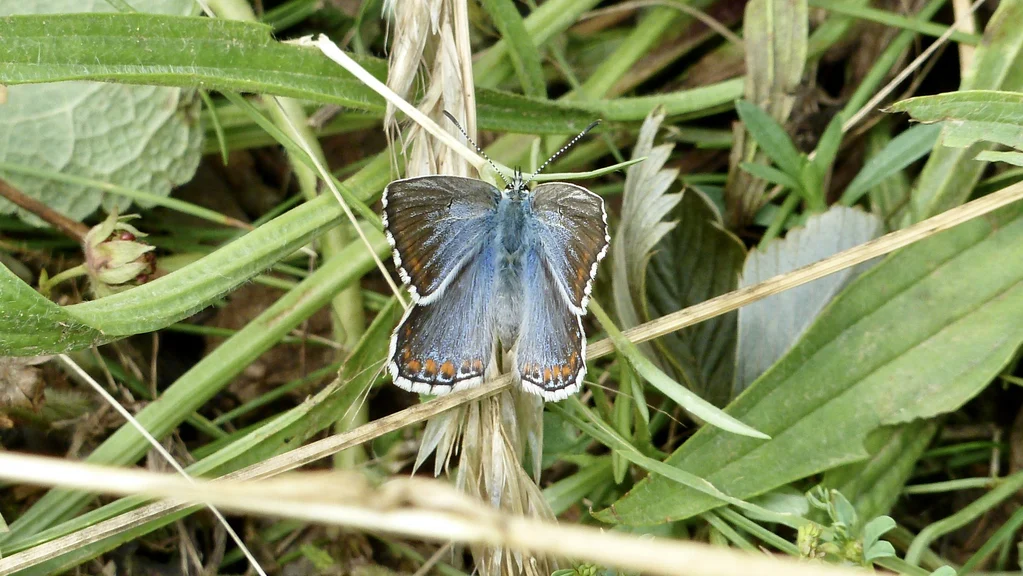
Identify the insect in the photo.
Lysandra bellargus
